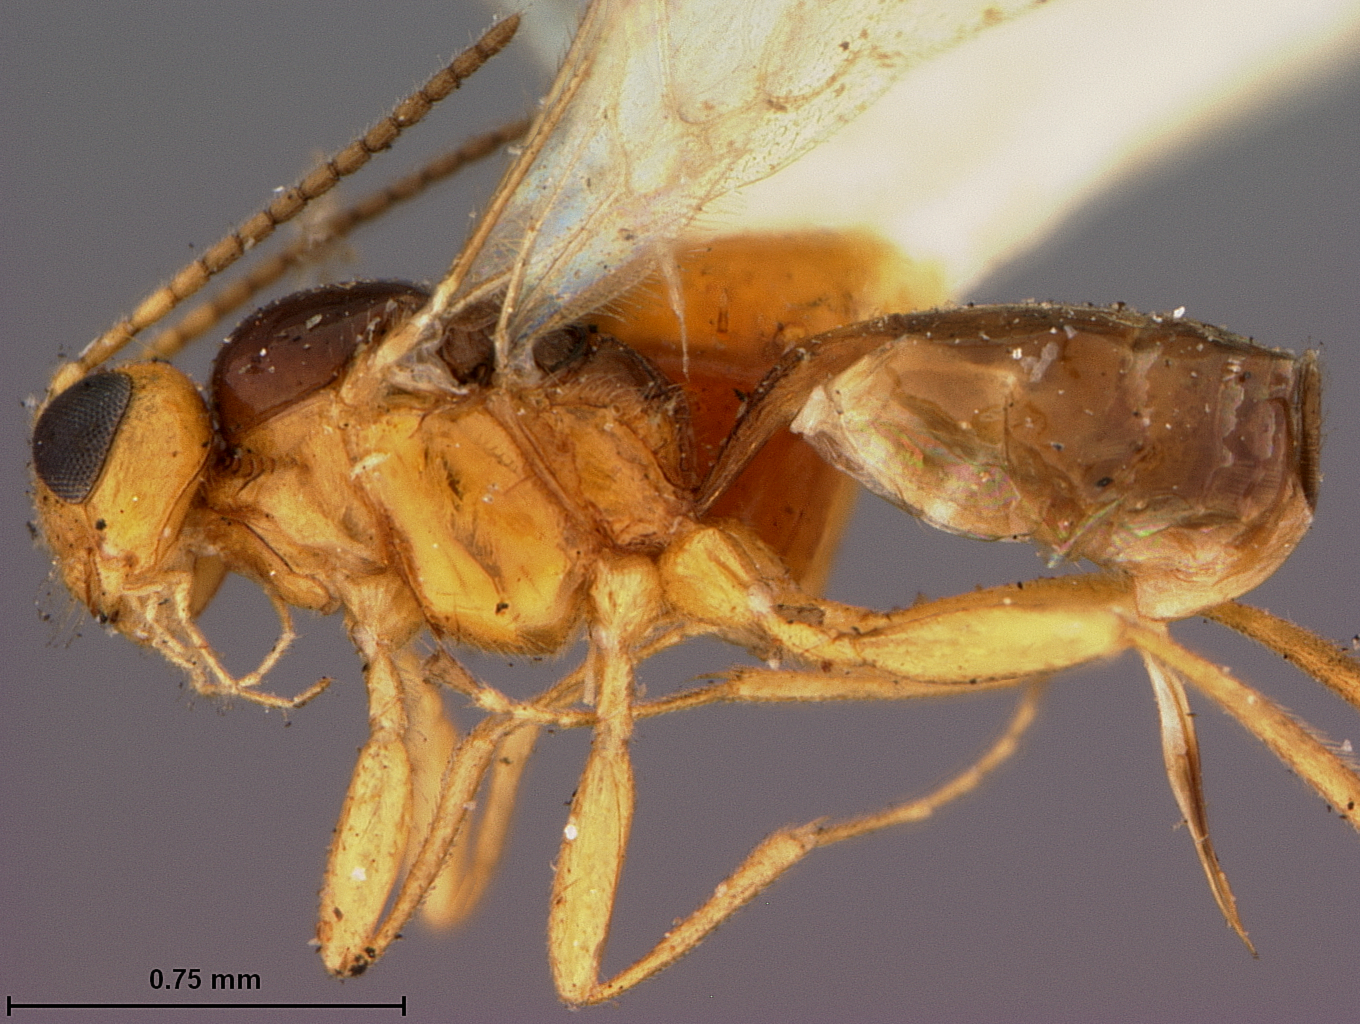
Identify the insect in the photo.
Syniratus brevicornis
